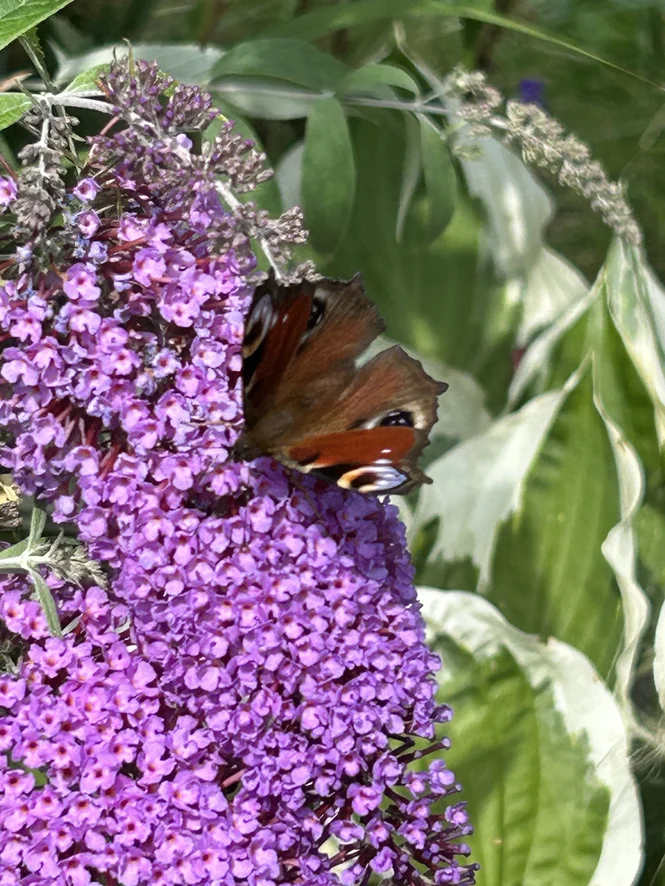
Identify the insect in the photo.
Aglais io
